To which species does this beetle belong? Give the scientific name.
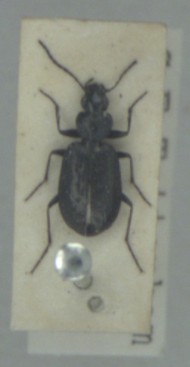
Sericoda quadripunctata
